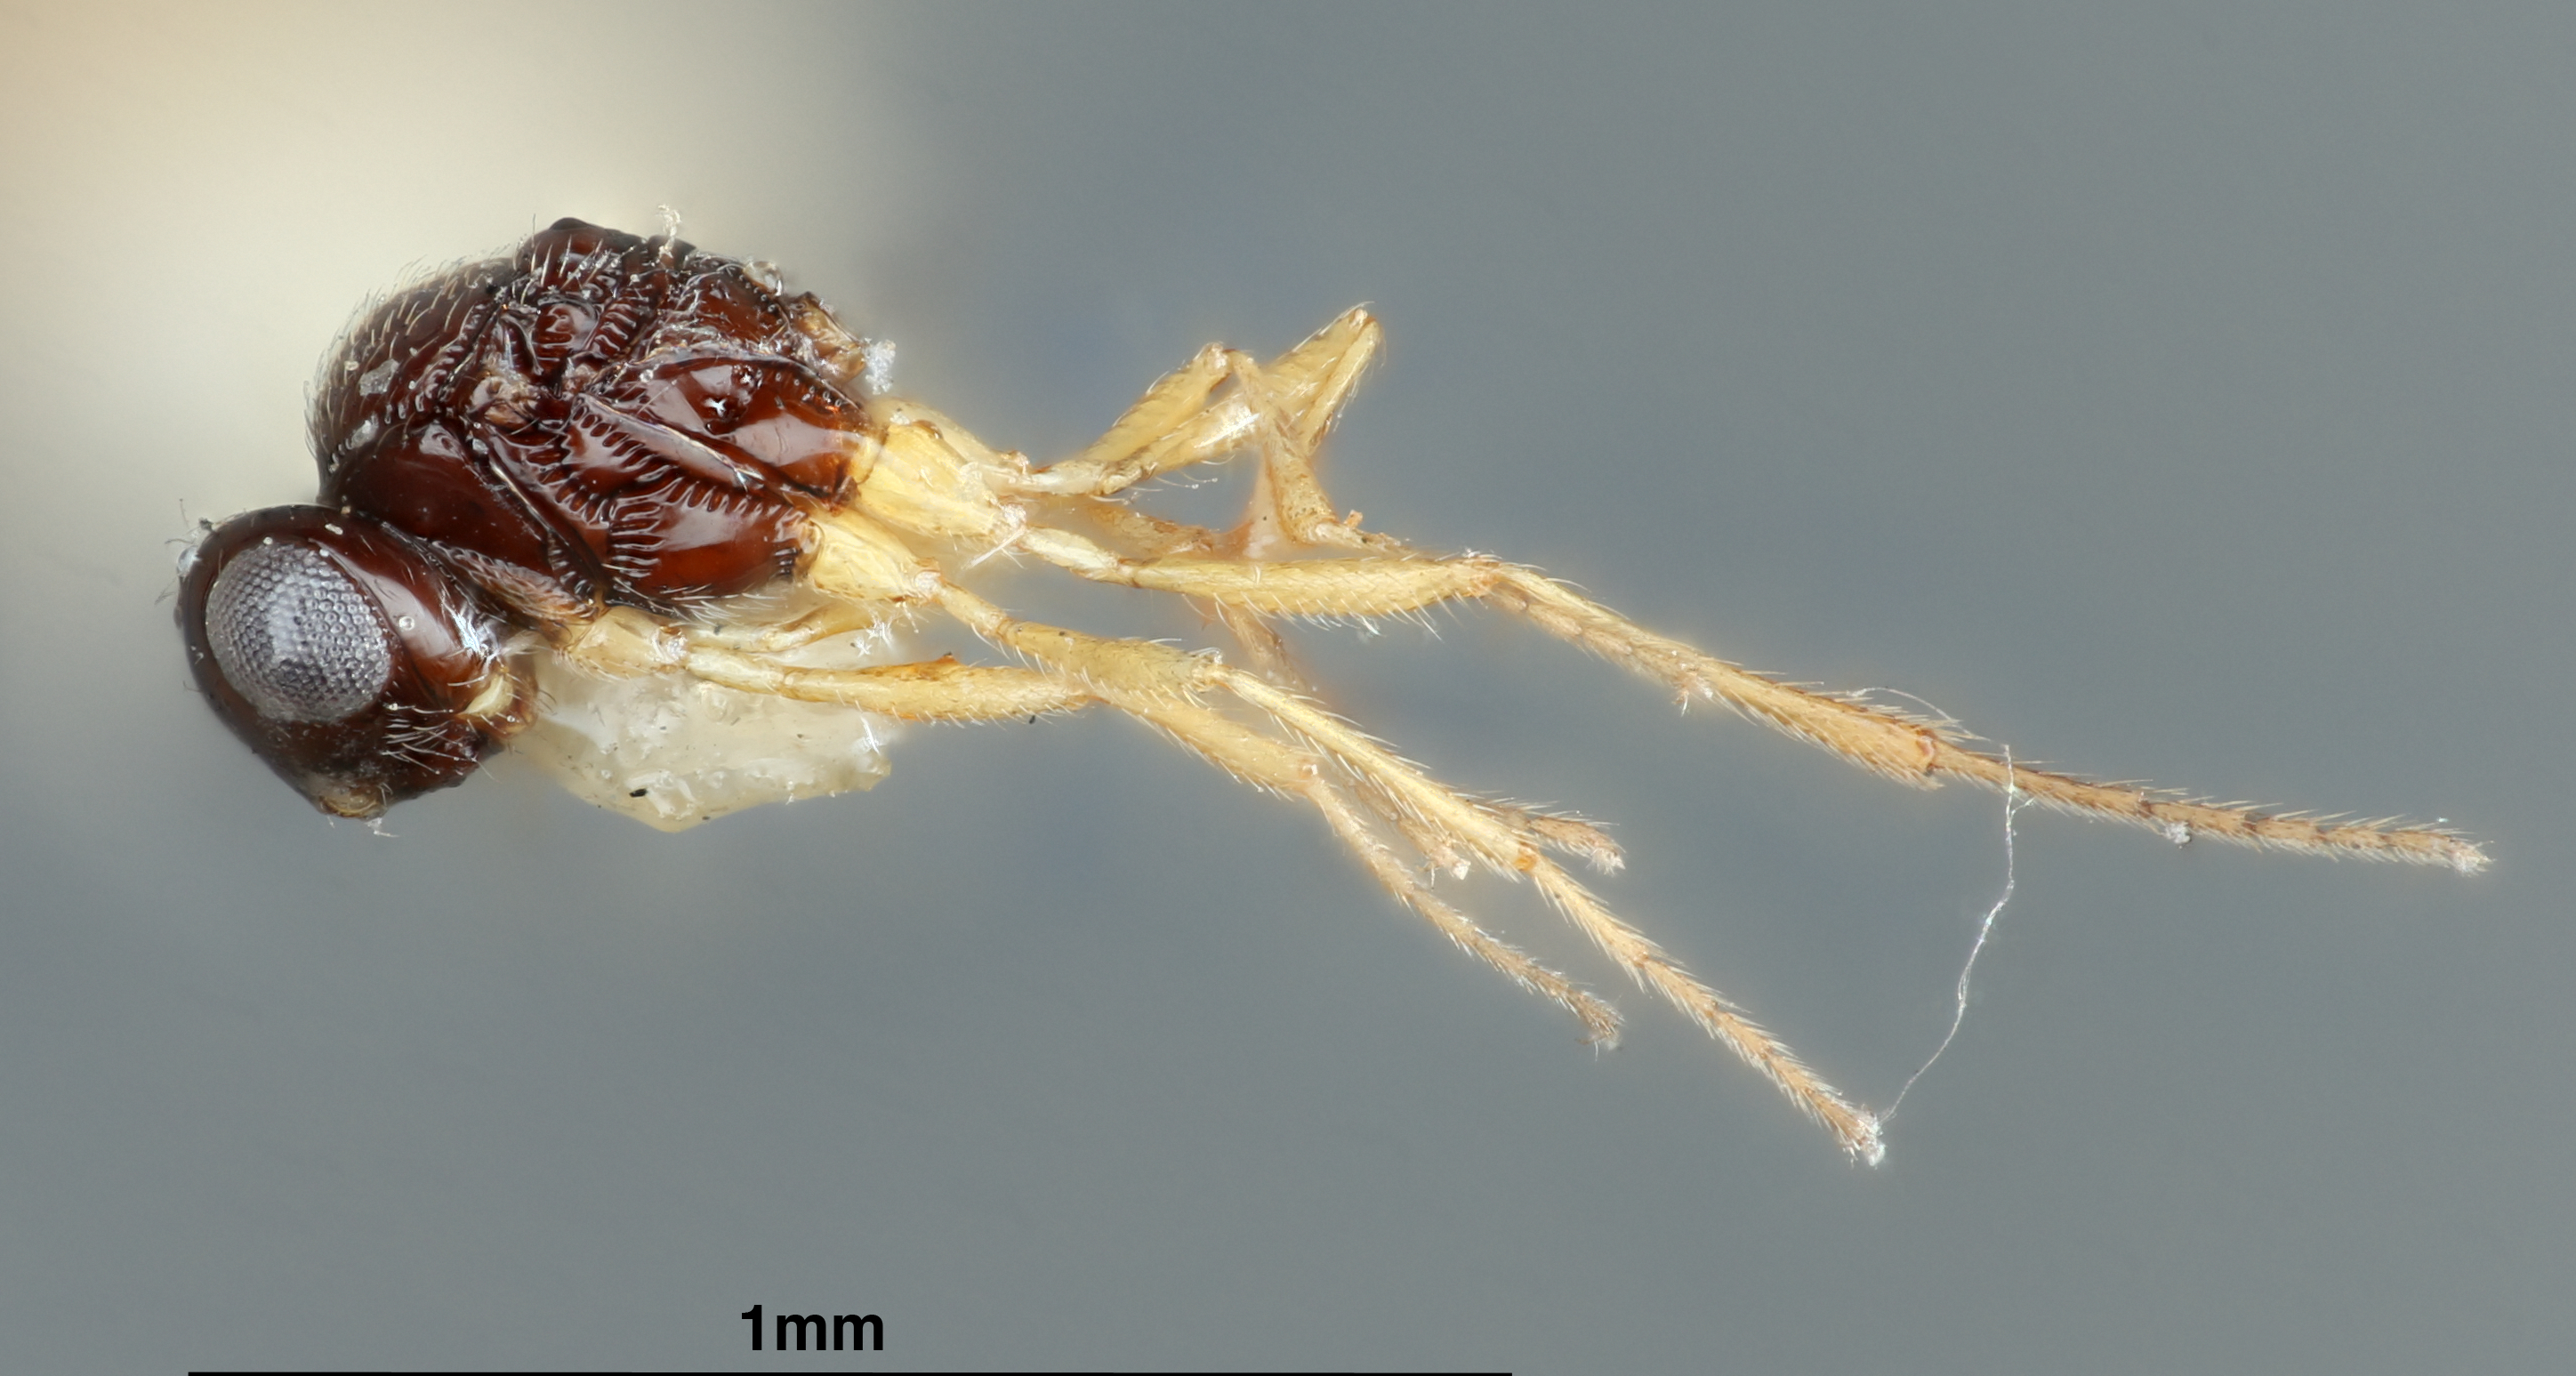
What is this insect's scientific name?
Prosacantha roberti
